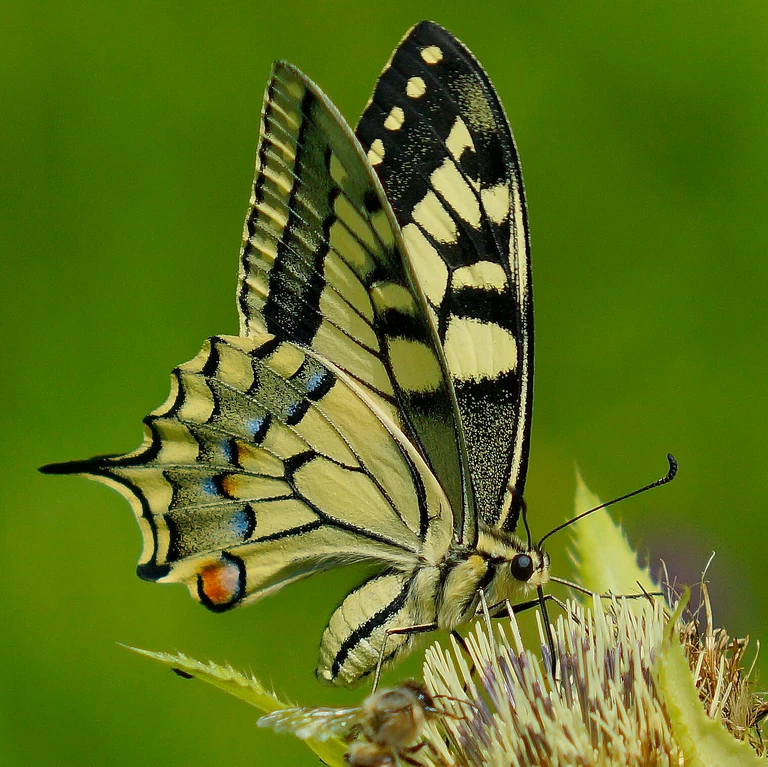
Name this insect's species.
Papilio machaon
